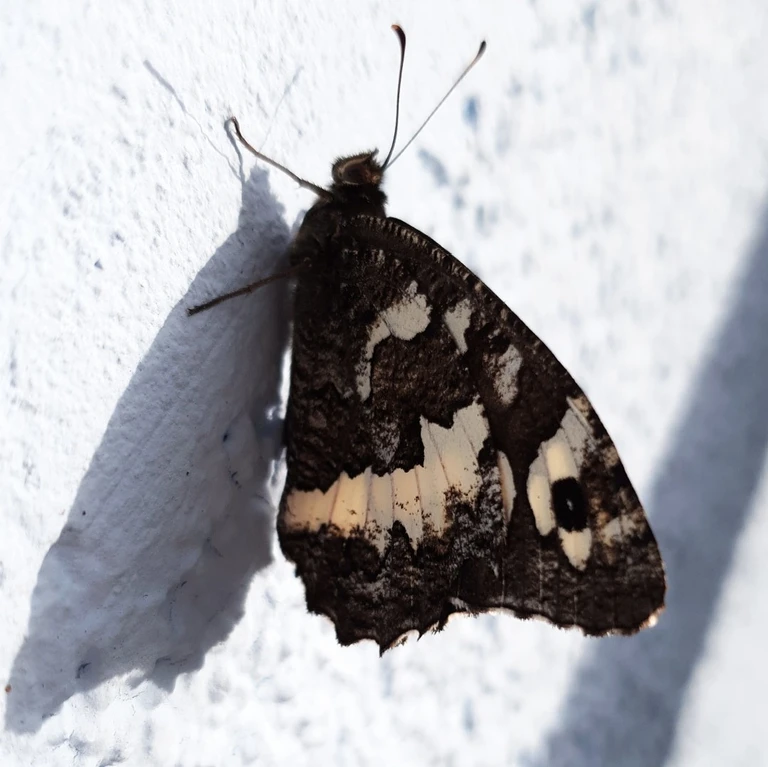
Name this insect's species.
Brintesia circe
